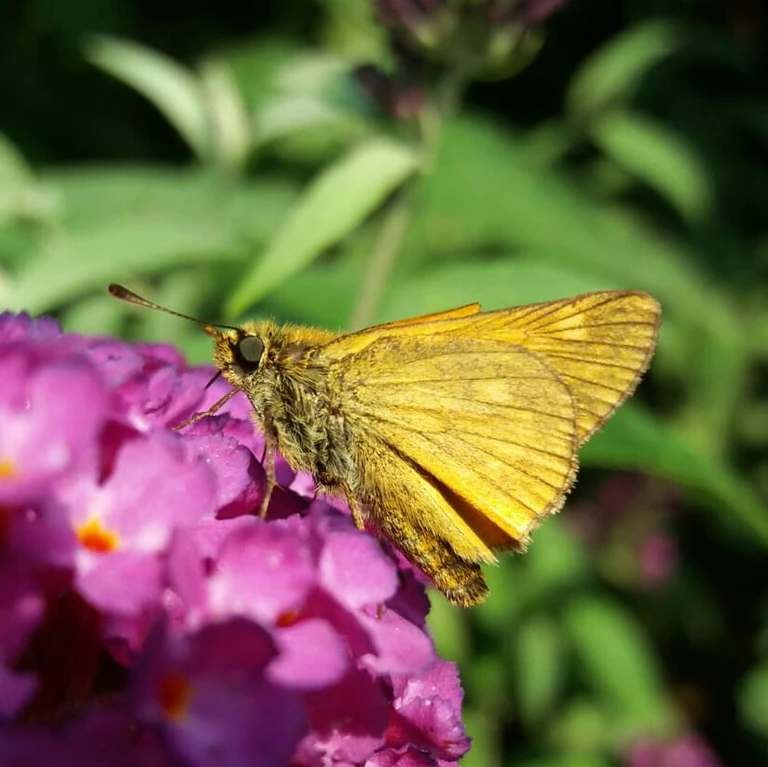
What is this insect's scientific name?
Ochlodes sylvanus (also Ochlodes venata)
